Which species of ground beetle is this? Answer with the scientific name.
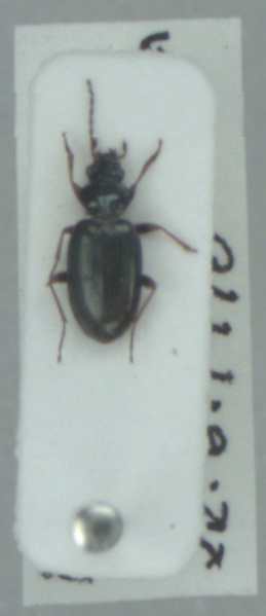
Bembidion deletum
